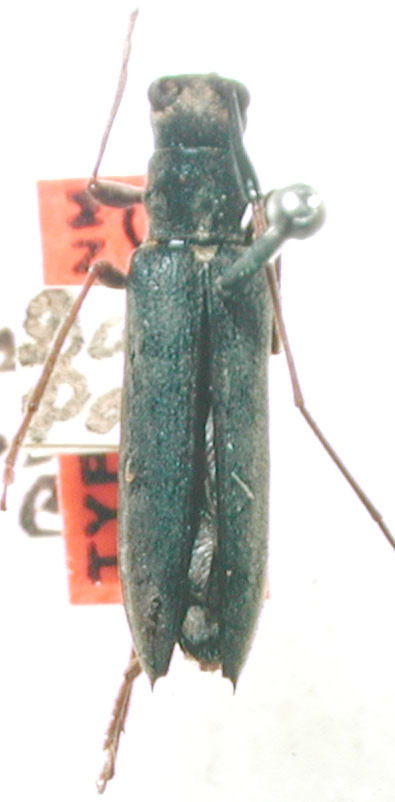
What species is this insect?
Amillarus tenuicornis (also Grammopsoides tenuicornis)
